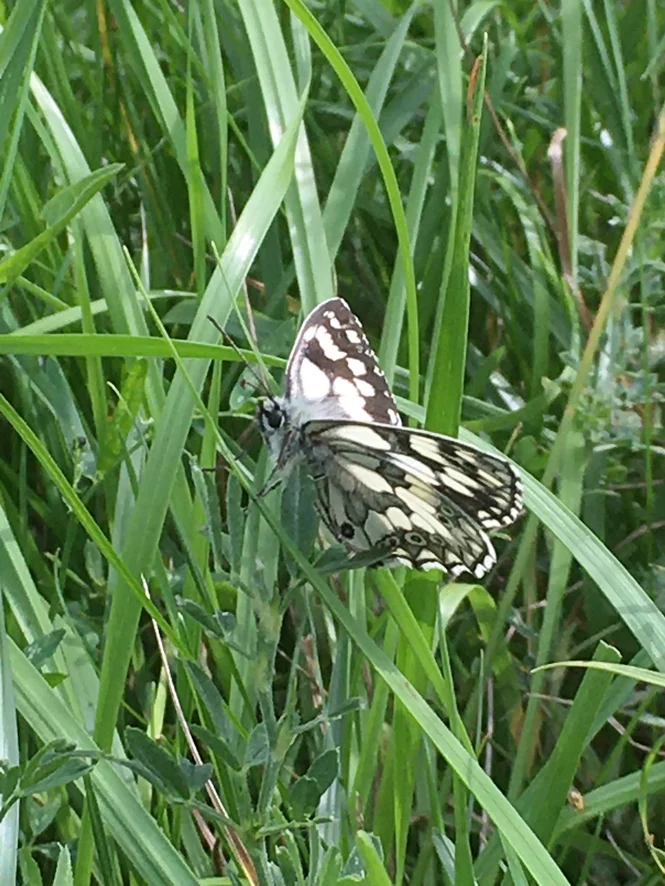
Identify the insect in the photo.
Melanargia galathea
